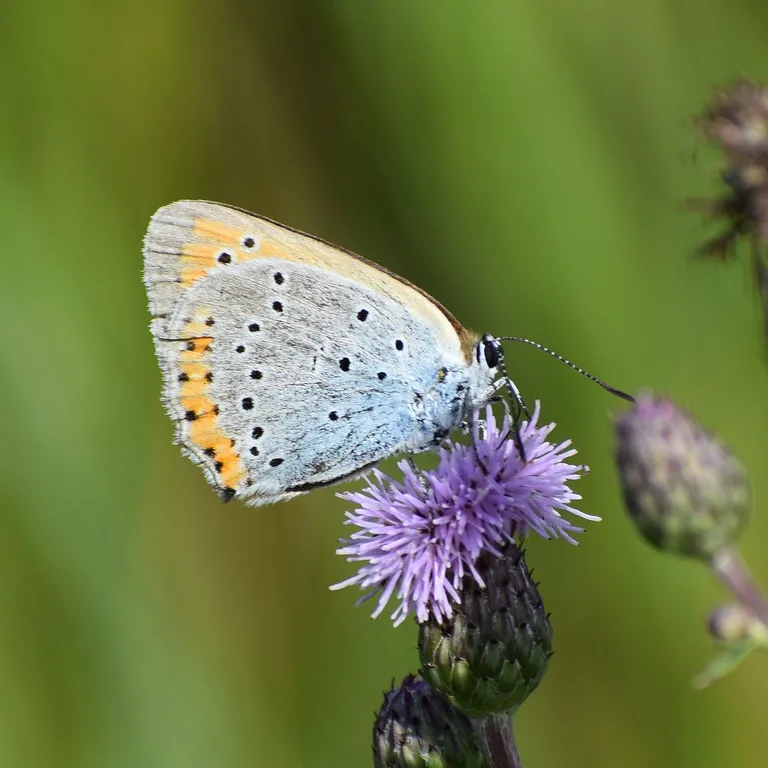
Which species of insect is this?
Lycaena dispar
